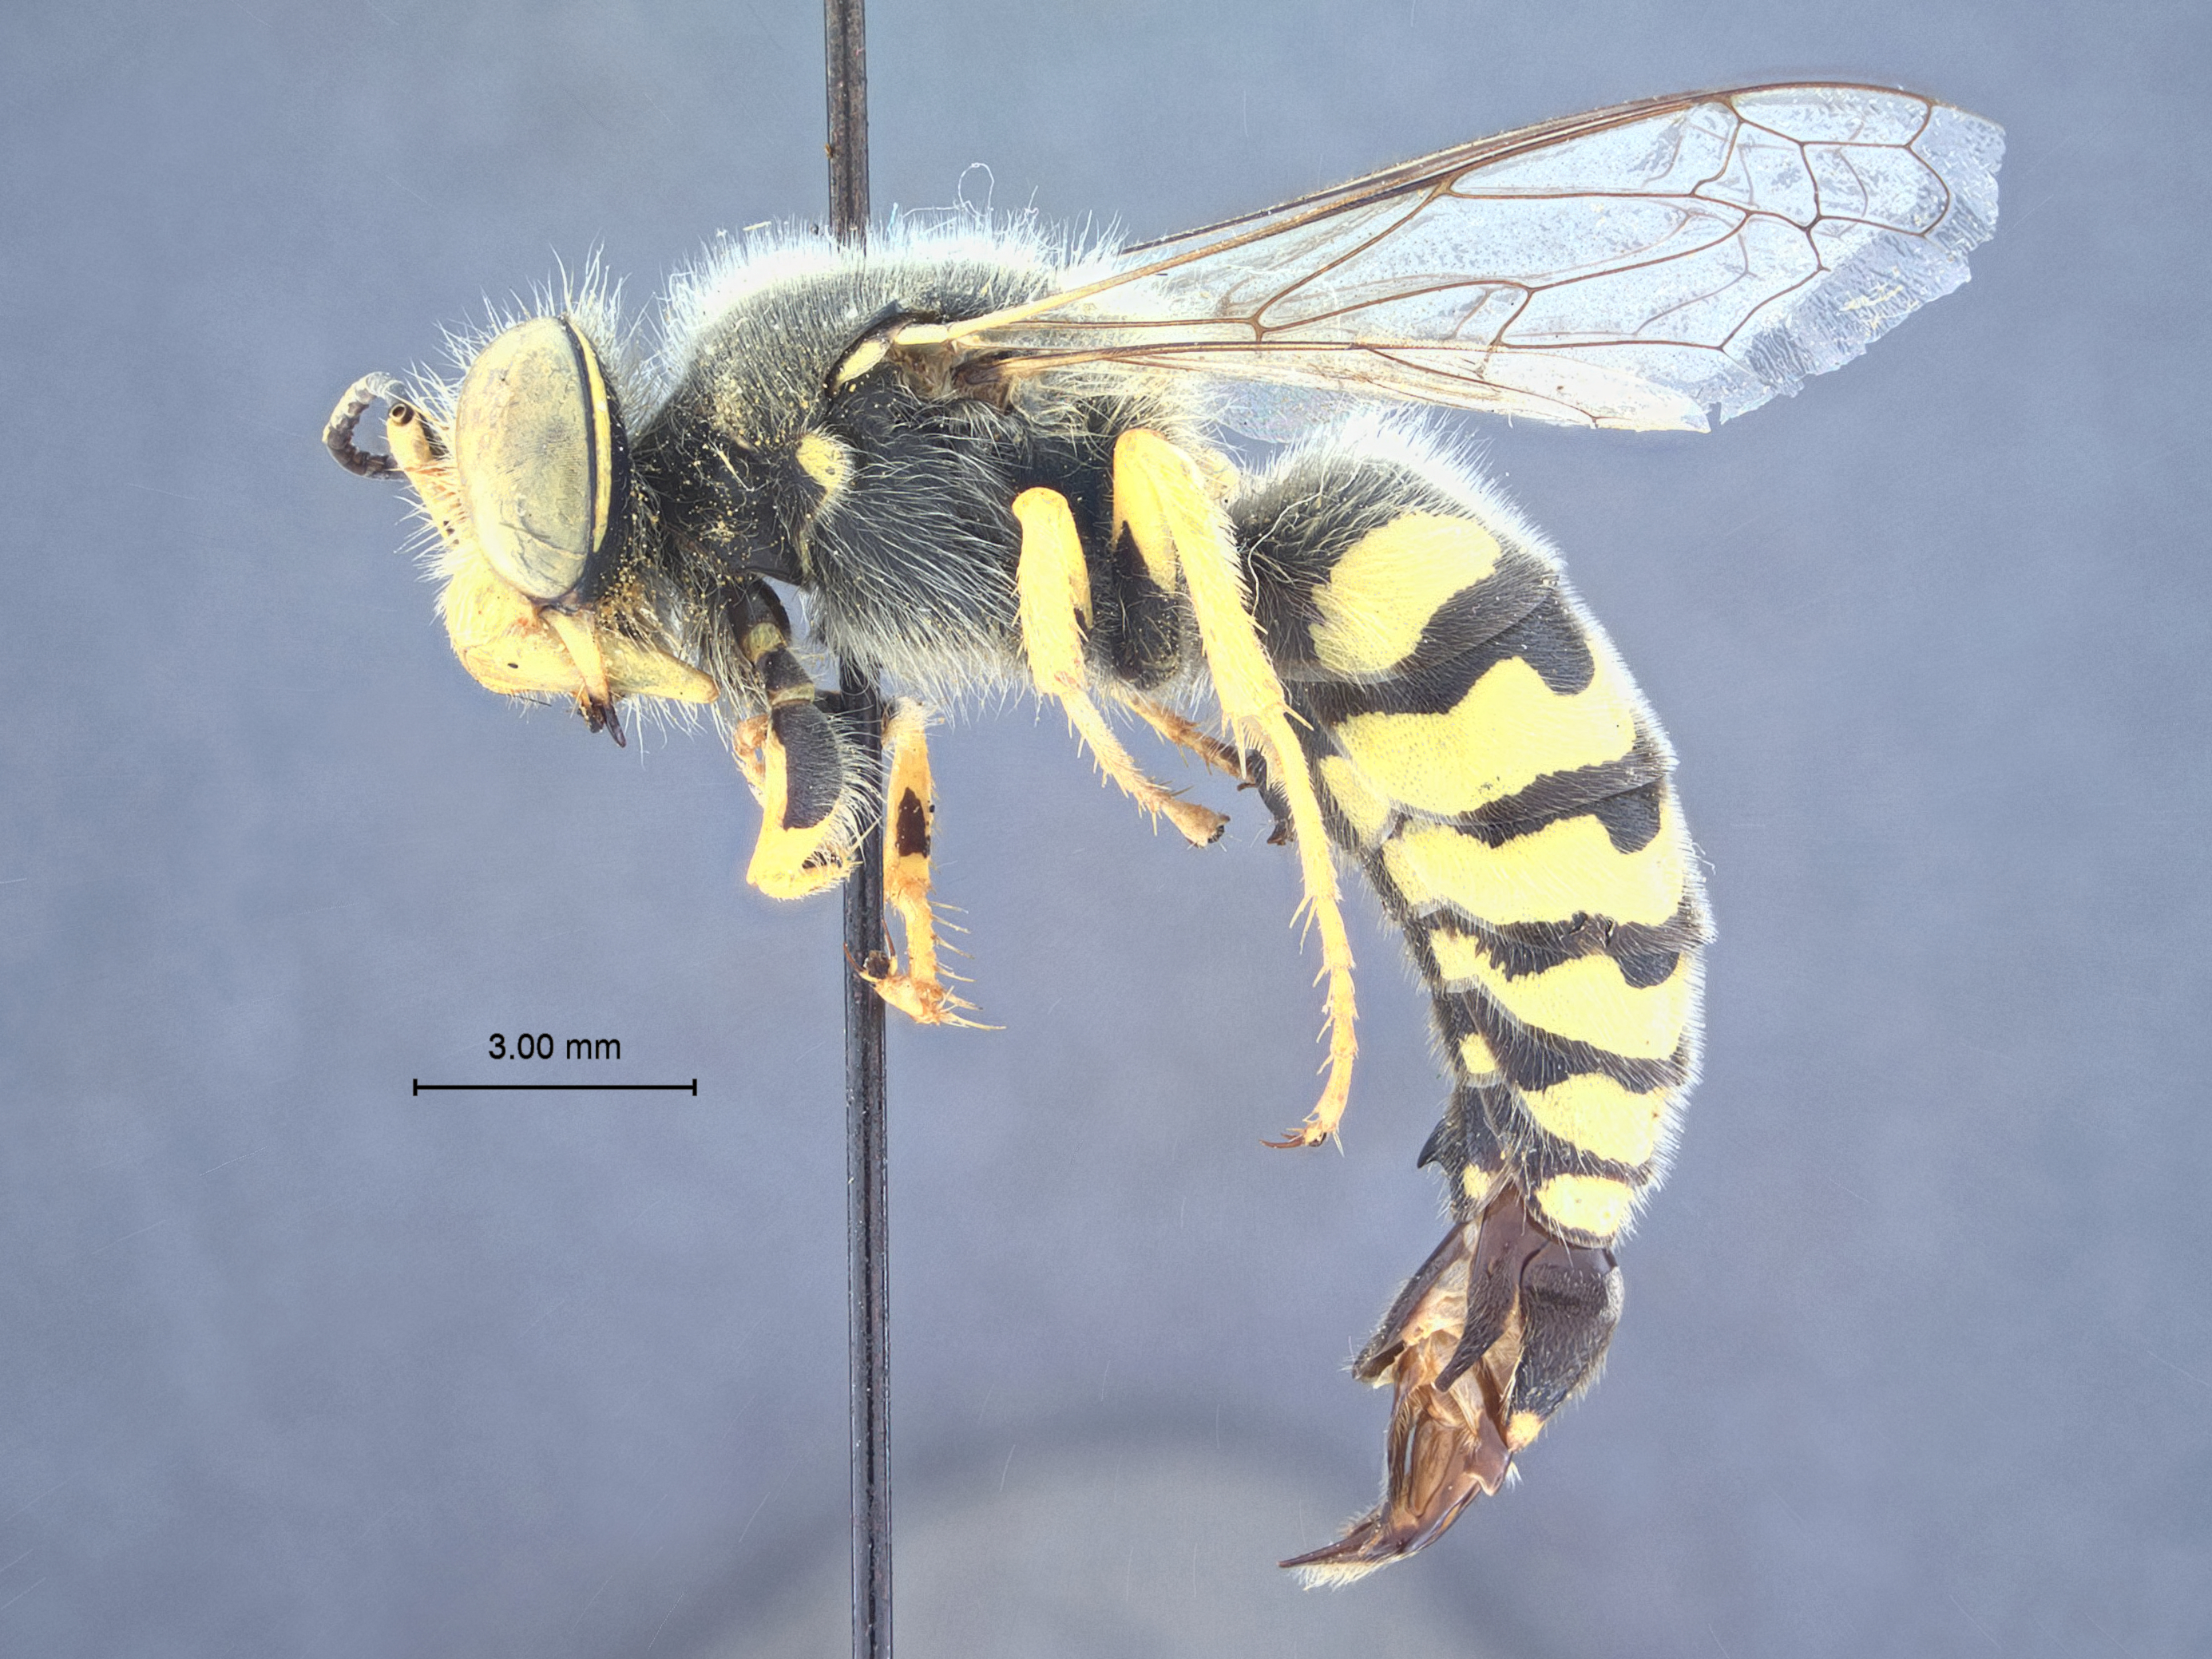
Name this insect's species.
Bembix cameroni
